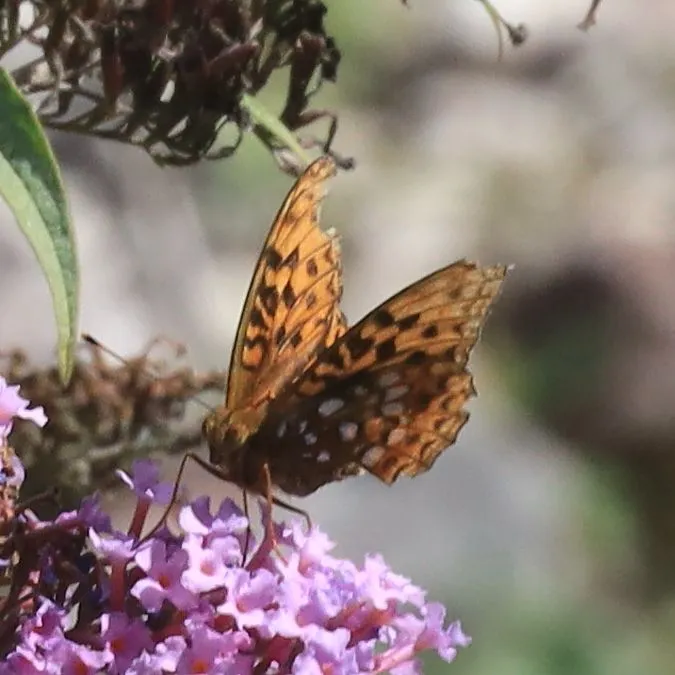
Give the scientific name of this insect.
Fabriciana adippe
